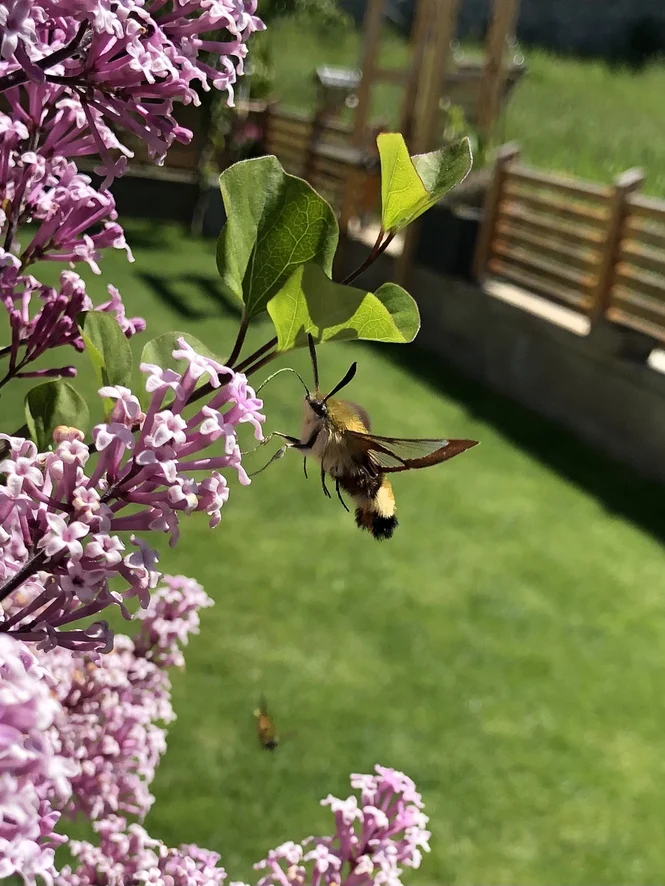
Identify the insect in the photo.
Hemaris fuciformis
